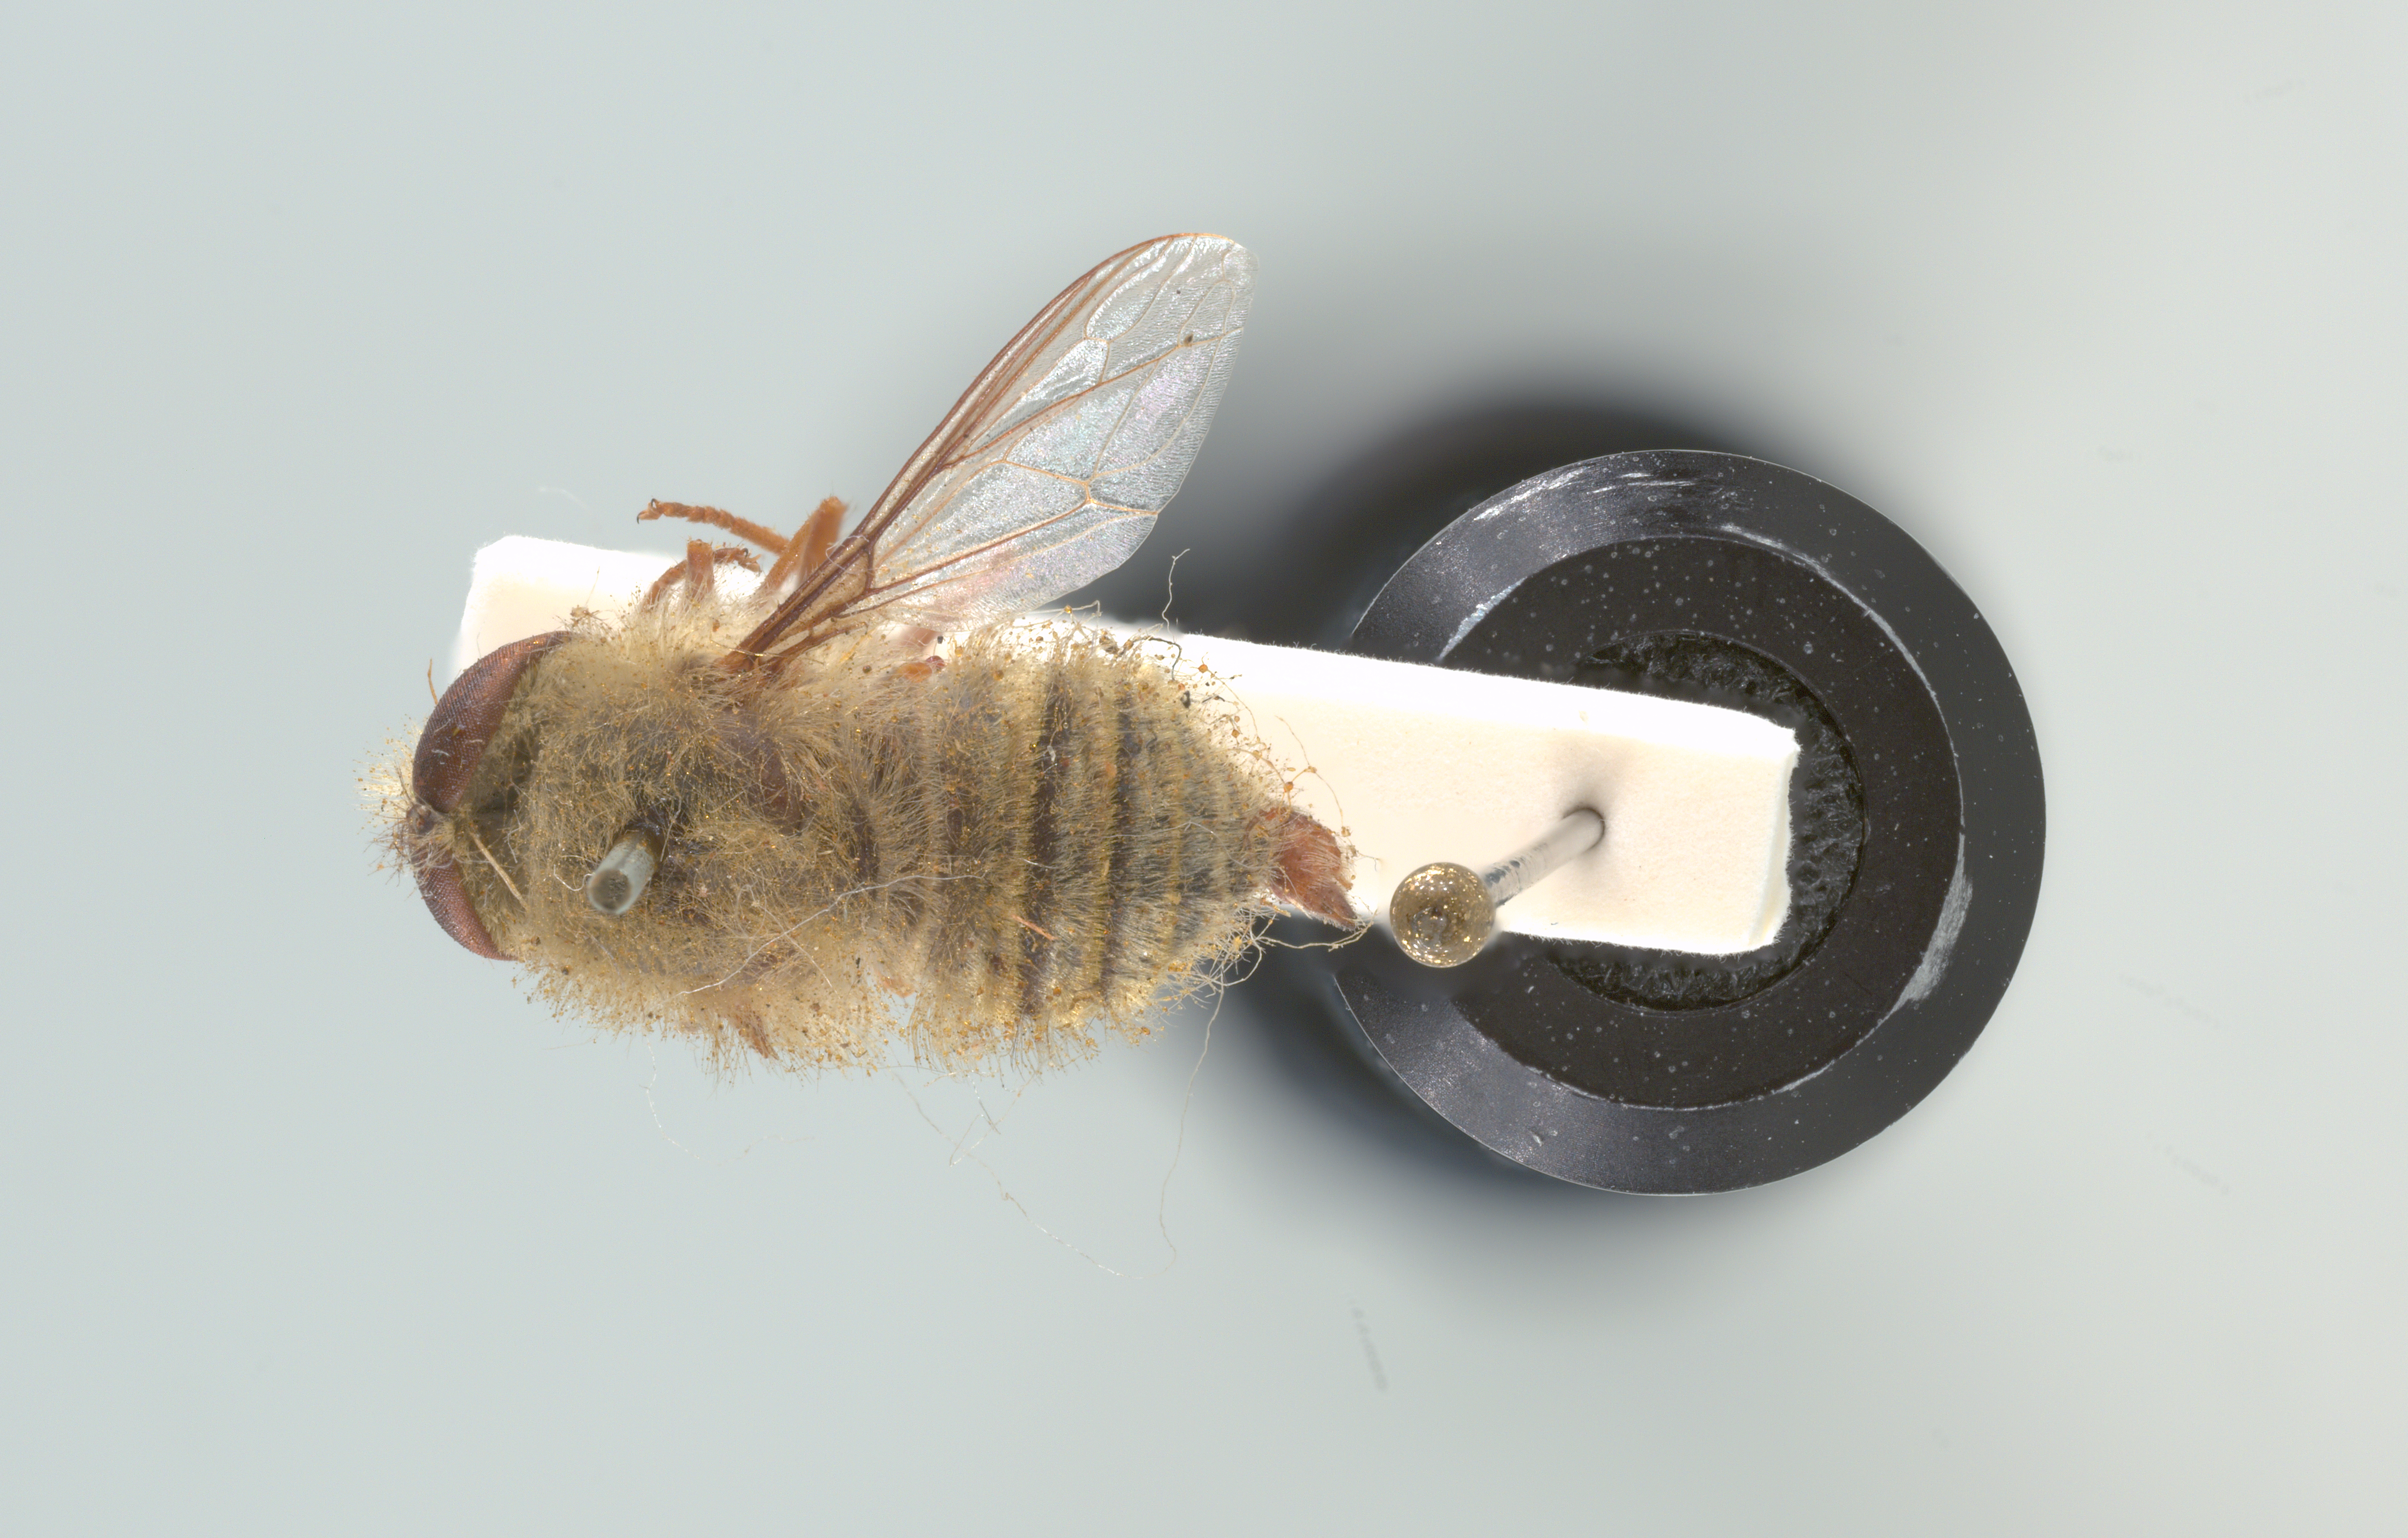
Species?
Trichopsidea oestracea
